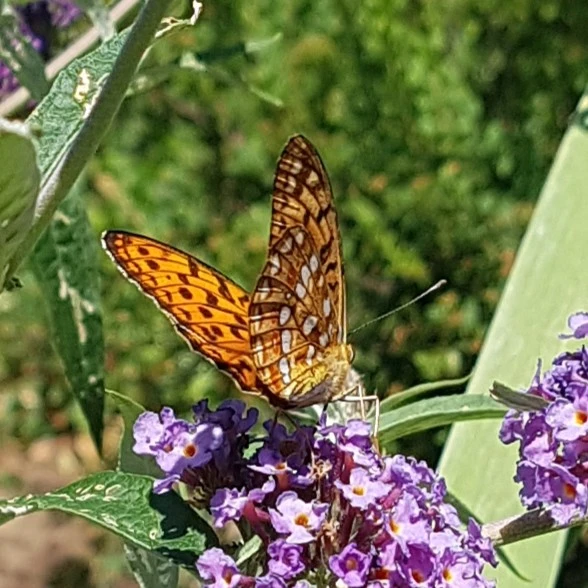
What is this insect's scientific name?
Fabriciana adippe
